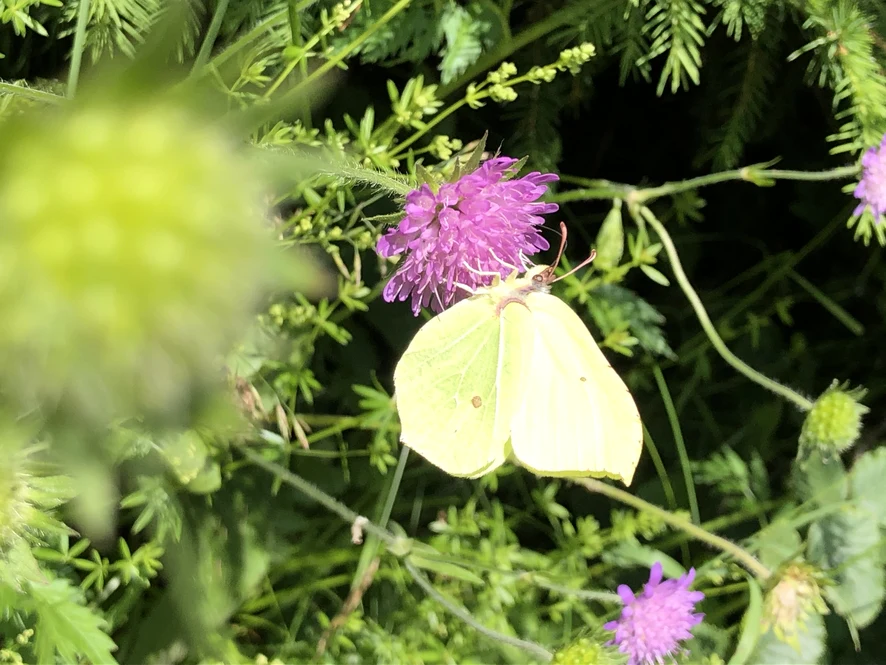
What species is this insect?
Gonepteryx rhamni
